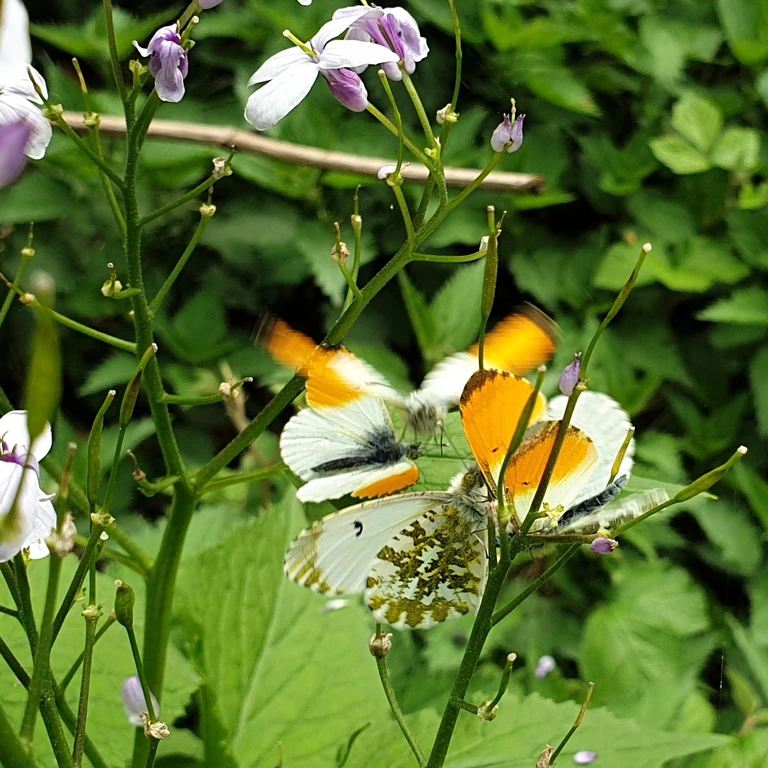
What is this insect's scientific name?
Anthocharis cardamines
